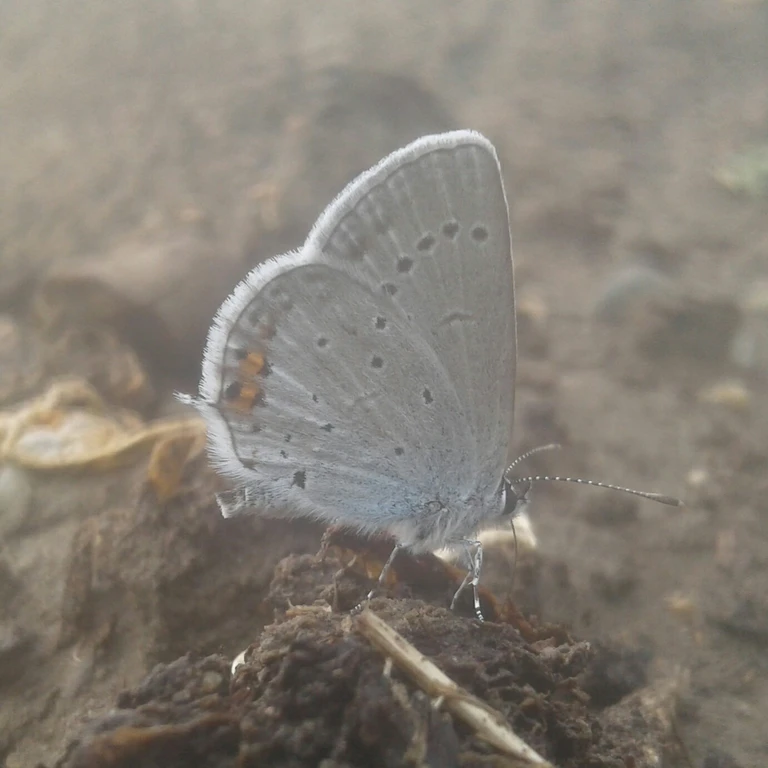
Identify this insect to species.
Cupido argiades (also Elkalyce argiades)
